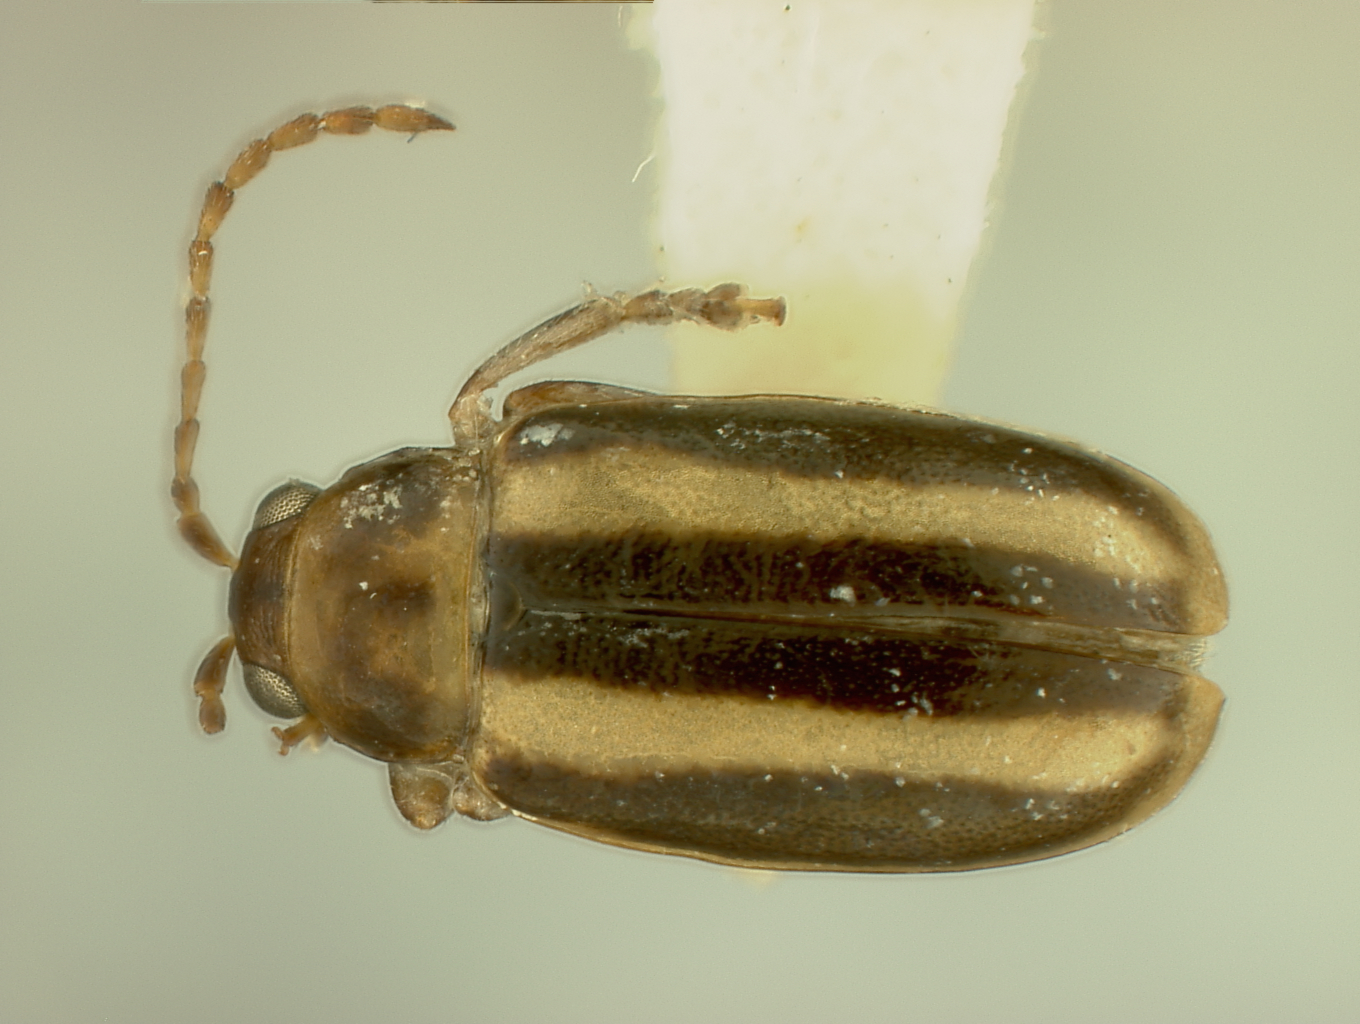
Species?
Systena carri
